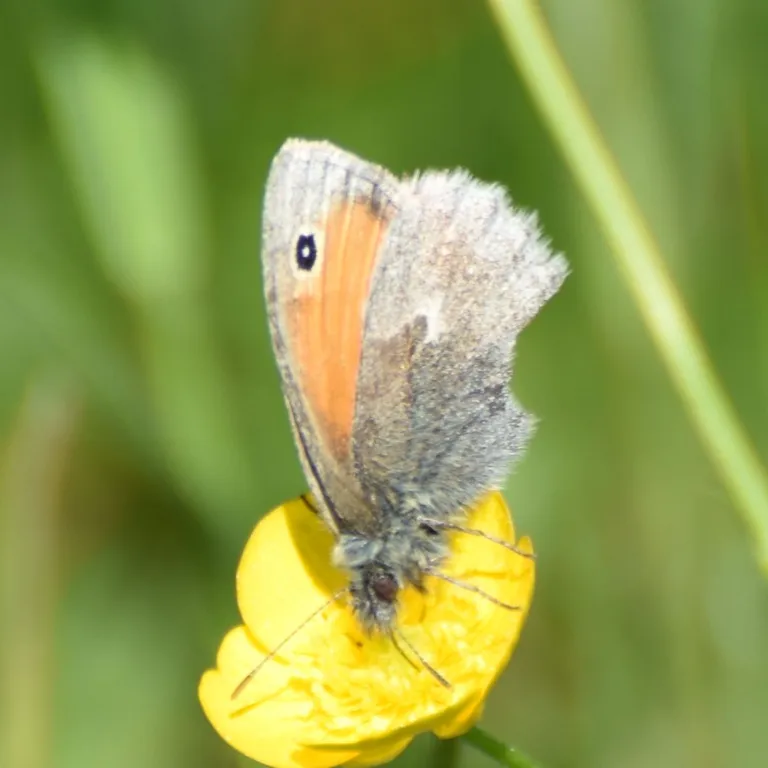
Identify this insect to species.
Coenonympha pamphilus
